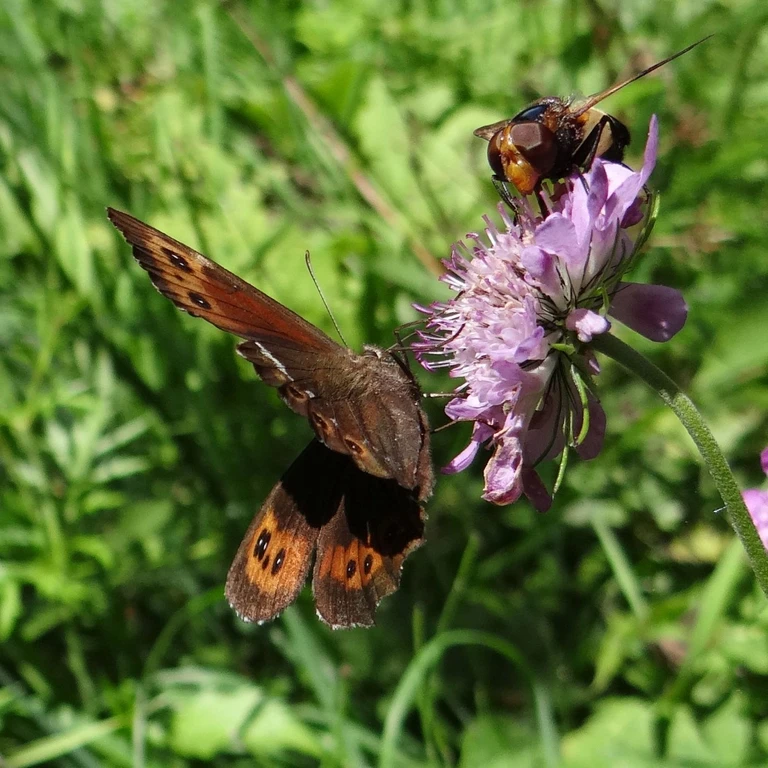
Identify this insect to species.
Erebia ligea
